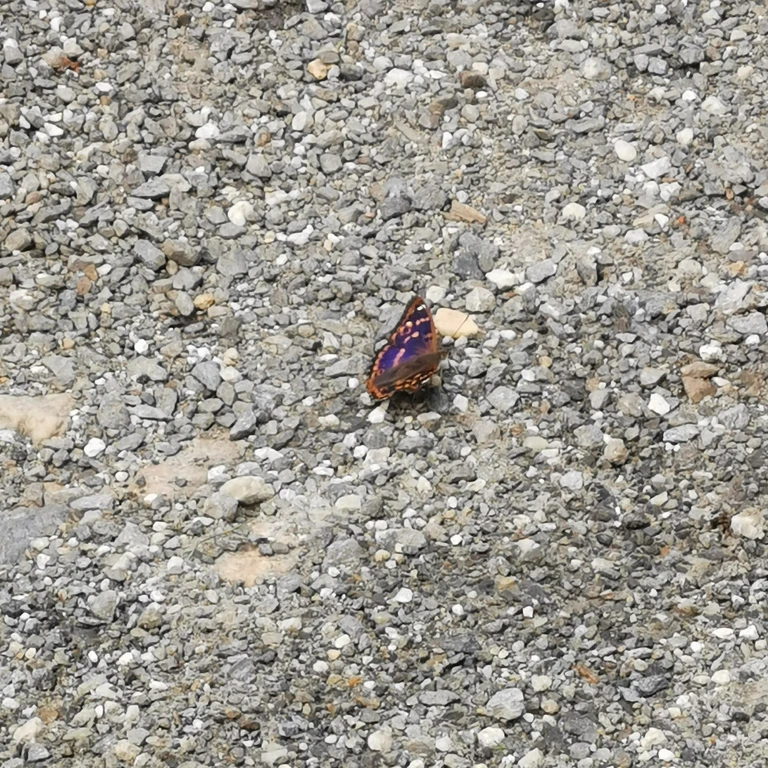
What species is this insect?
Apatura ilia
